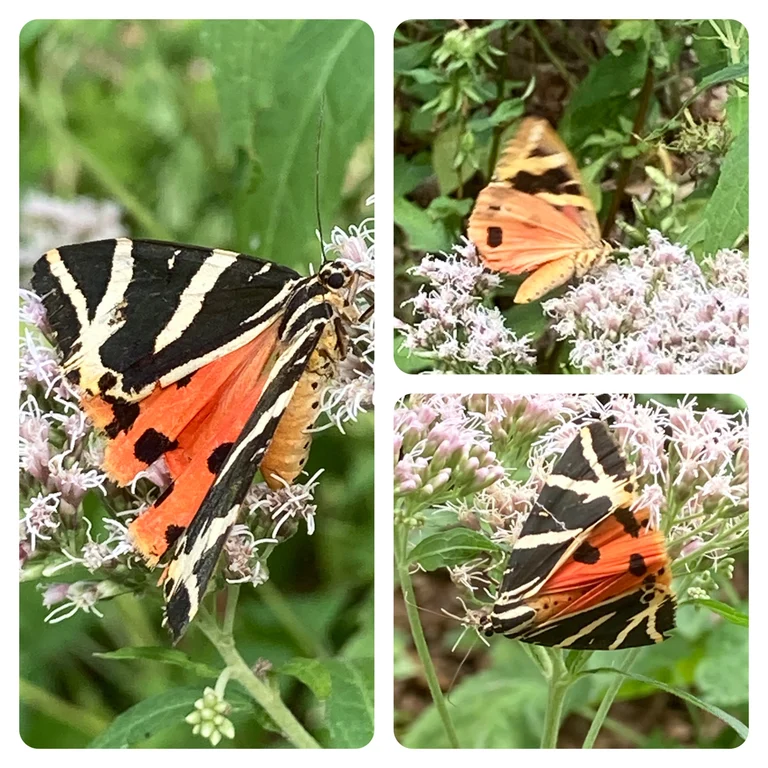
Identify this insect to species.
Euplagia quadripunctaria
